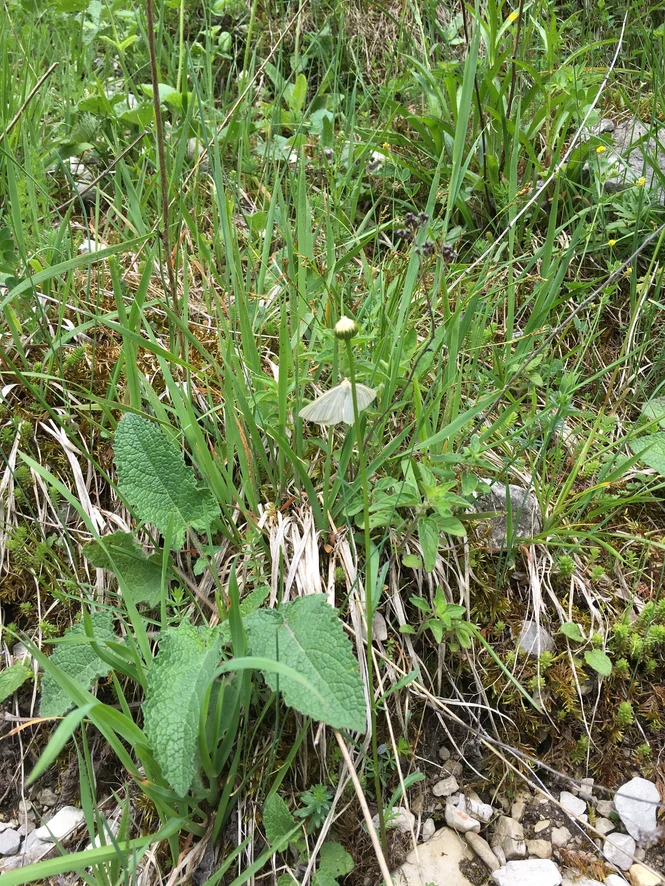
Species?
Siona lineata
